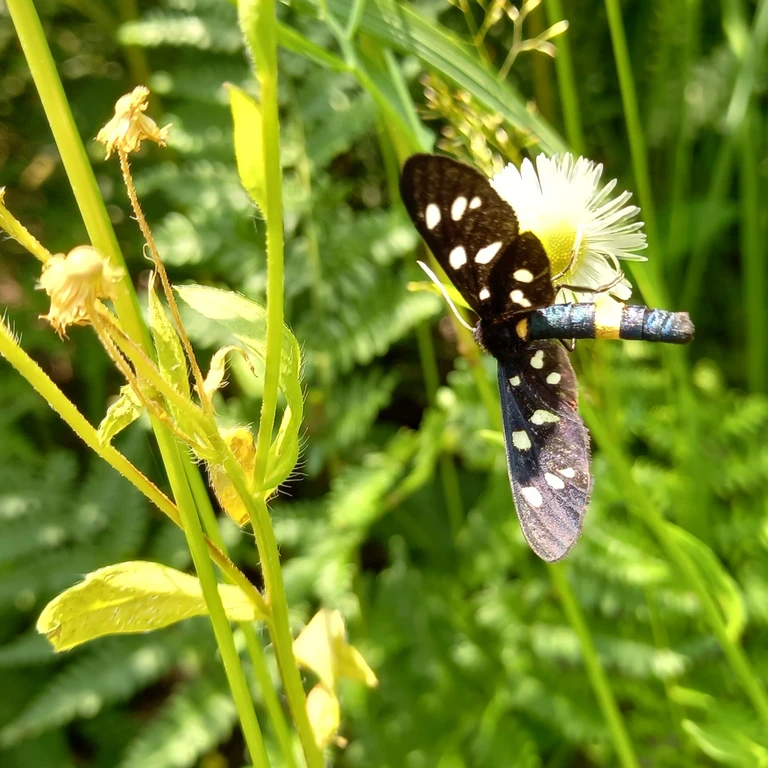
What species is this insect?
Amata phegea
